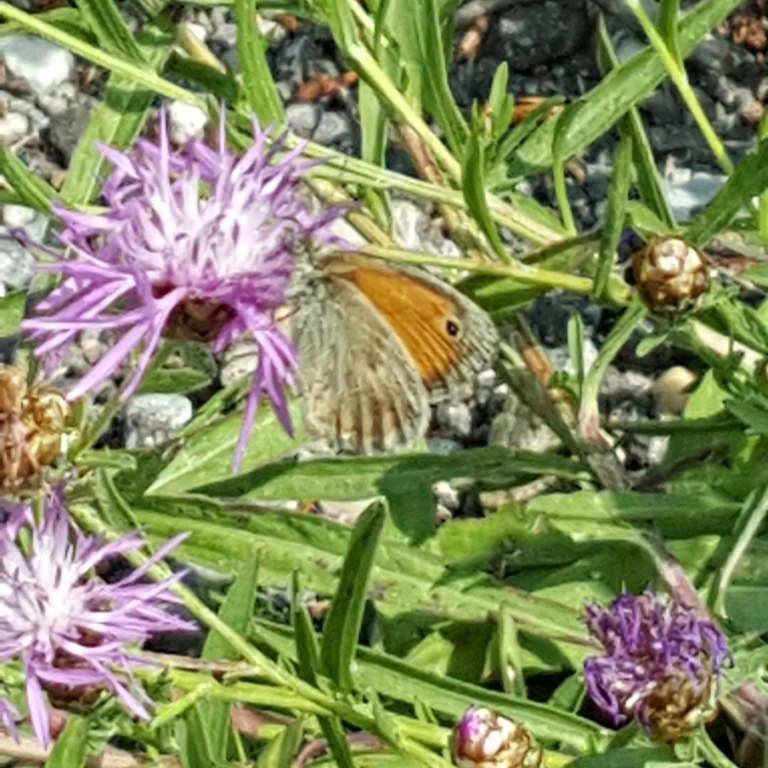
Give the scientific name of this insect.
Coenonympha pamphilus
